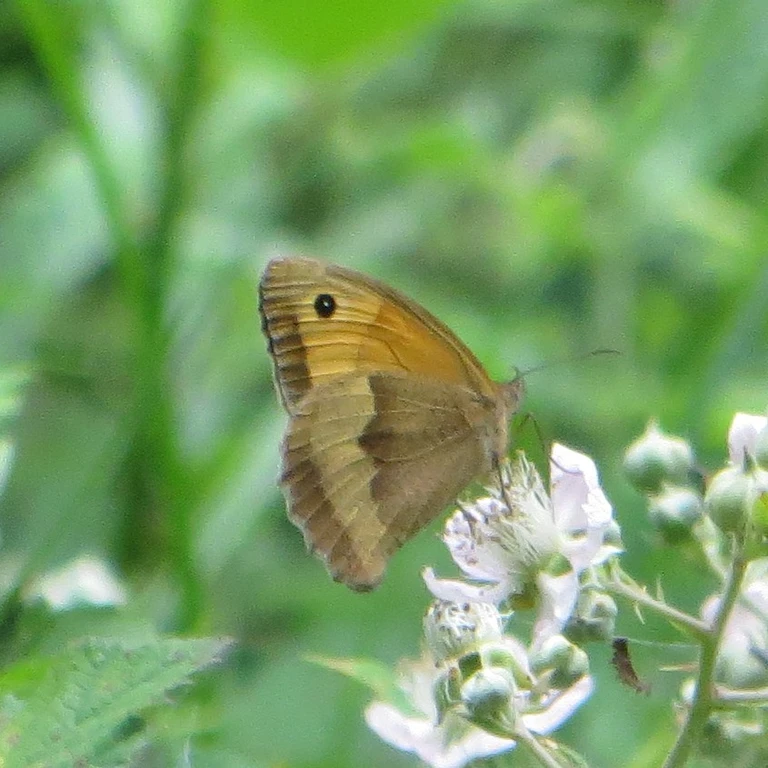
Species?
Maniola jurtina
